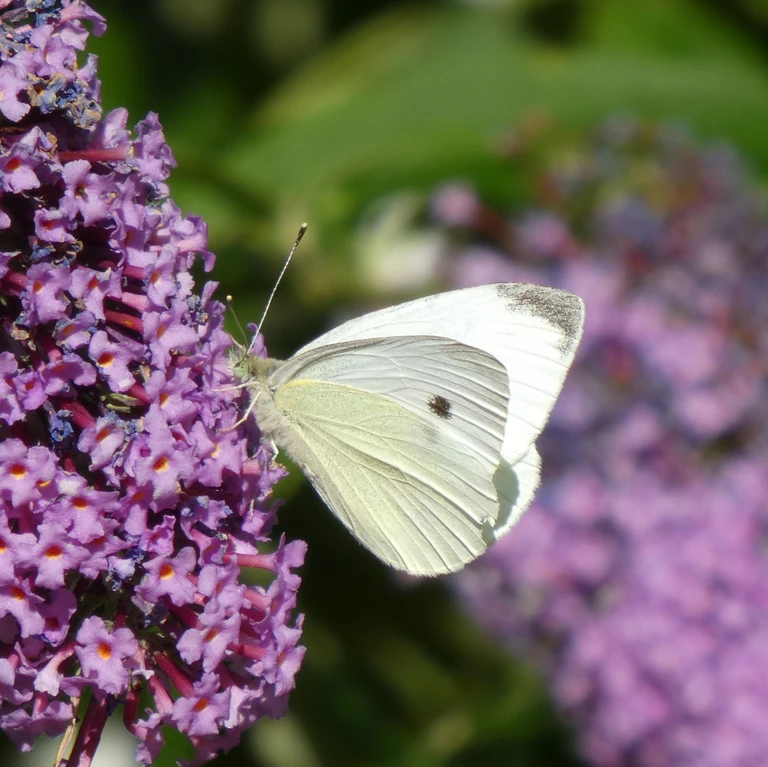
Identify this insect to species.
Pieris rapae
